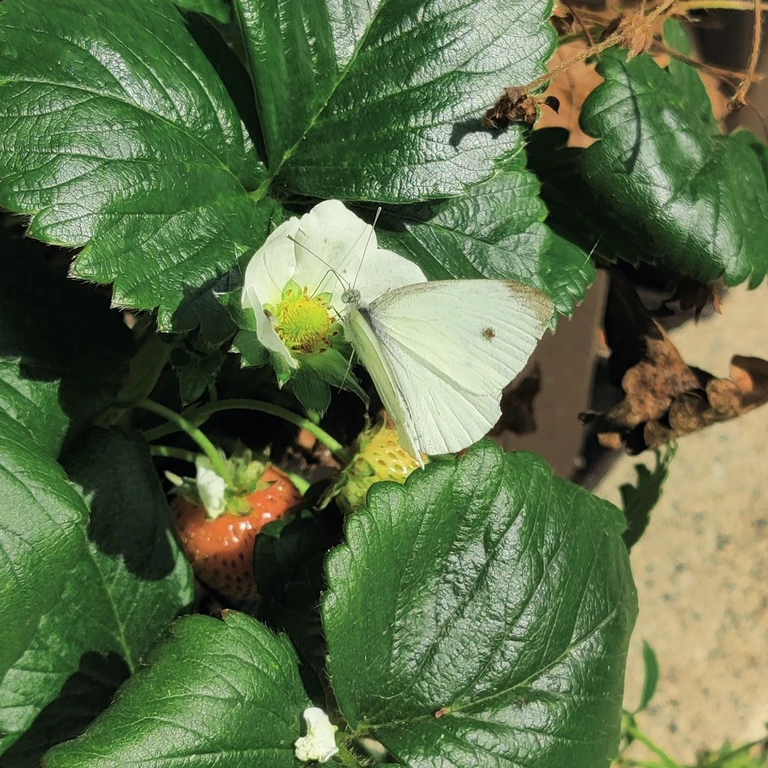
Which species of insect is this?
Pieris rapae
